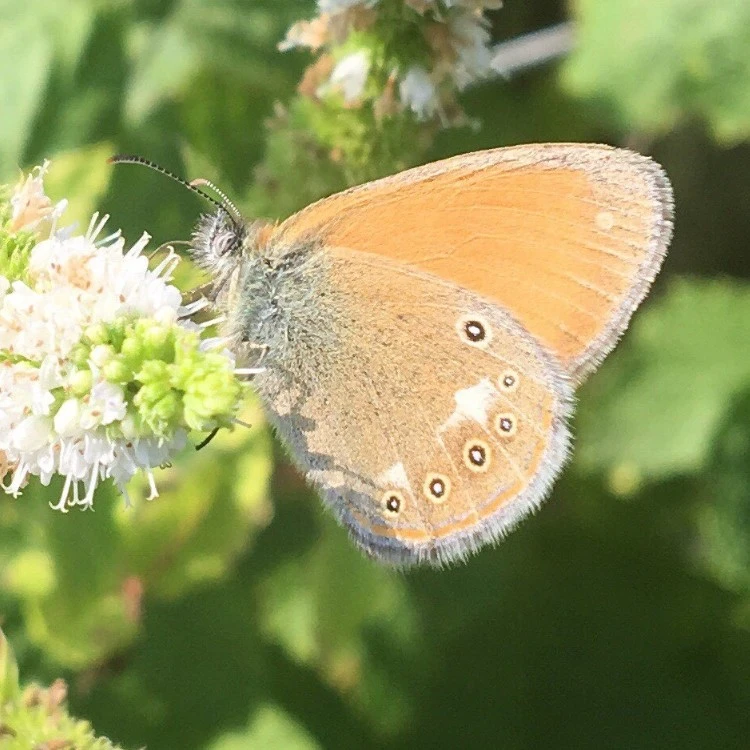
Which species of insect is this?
Coenonympha glycerion (also Coenonympha iphis)
